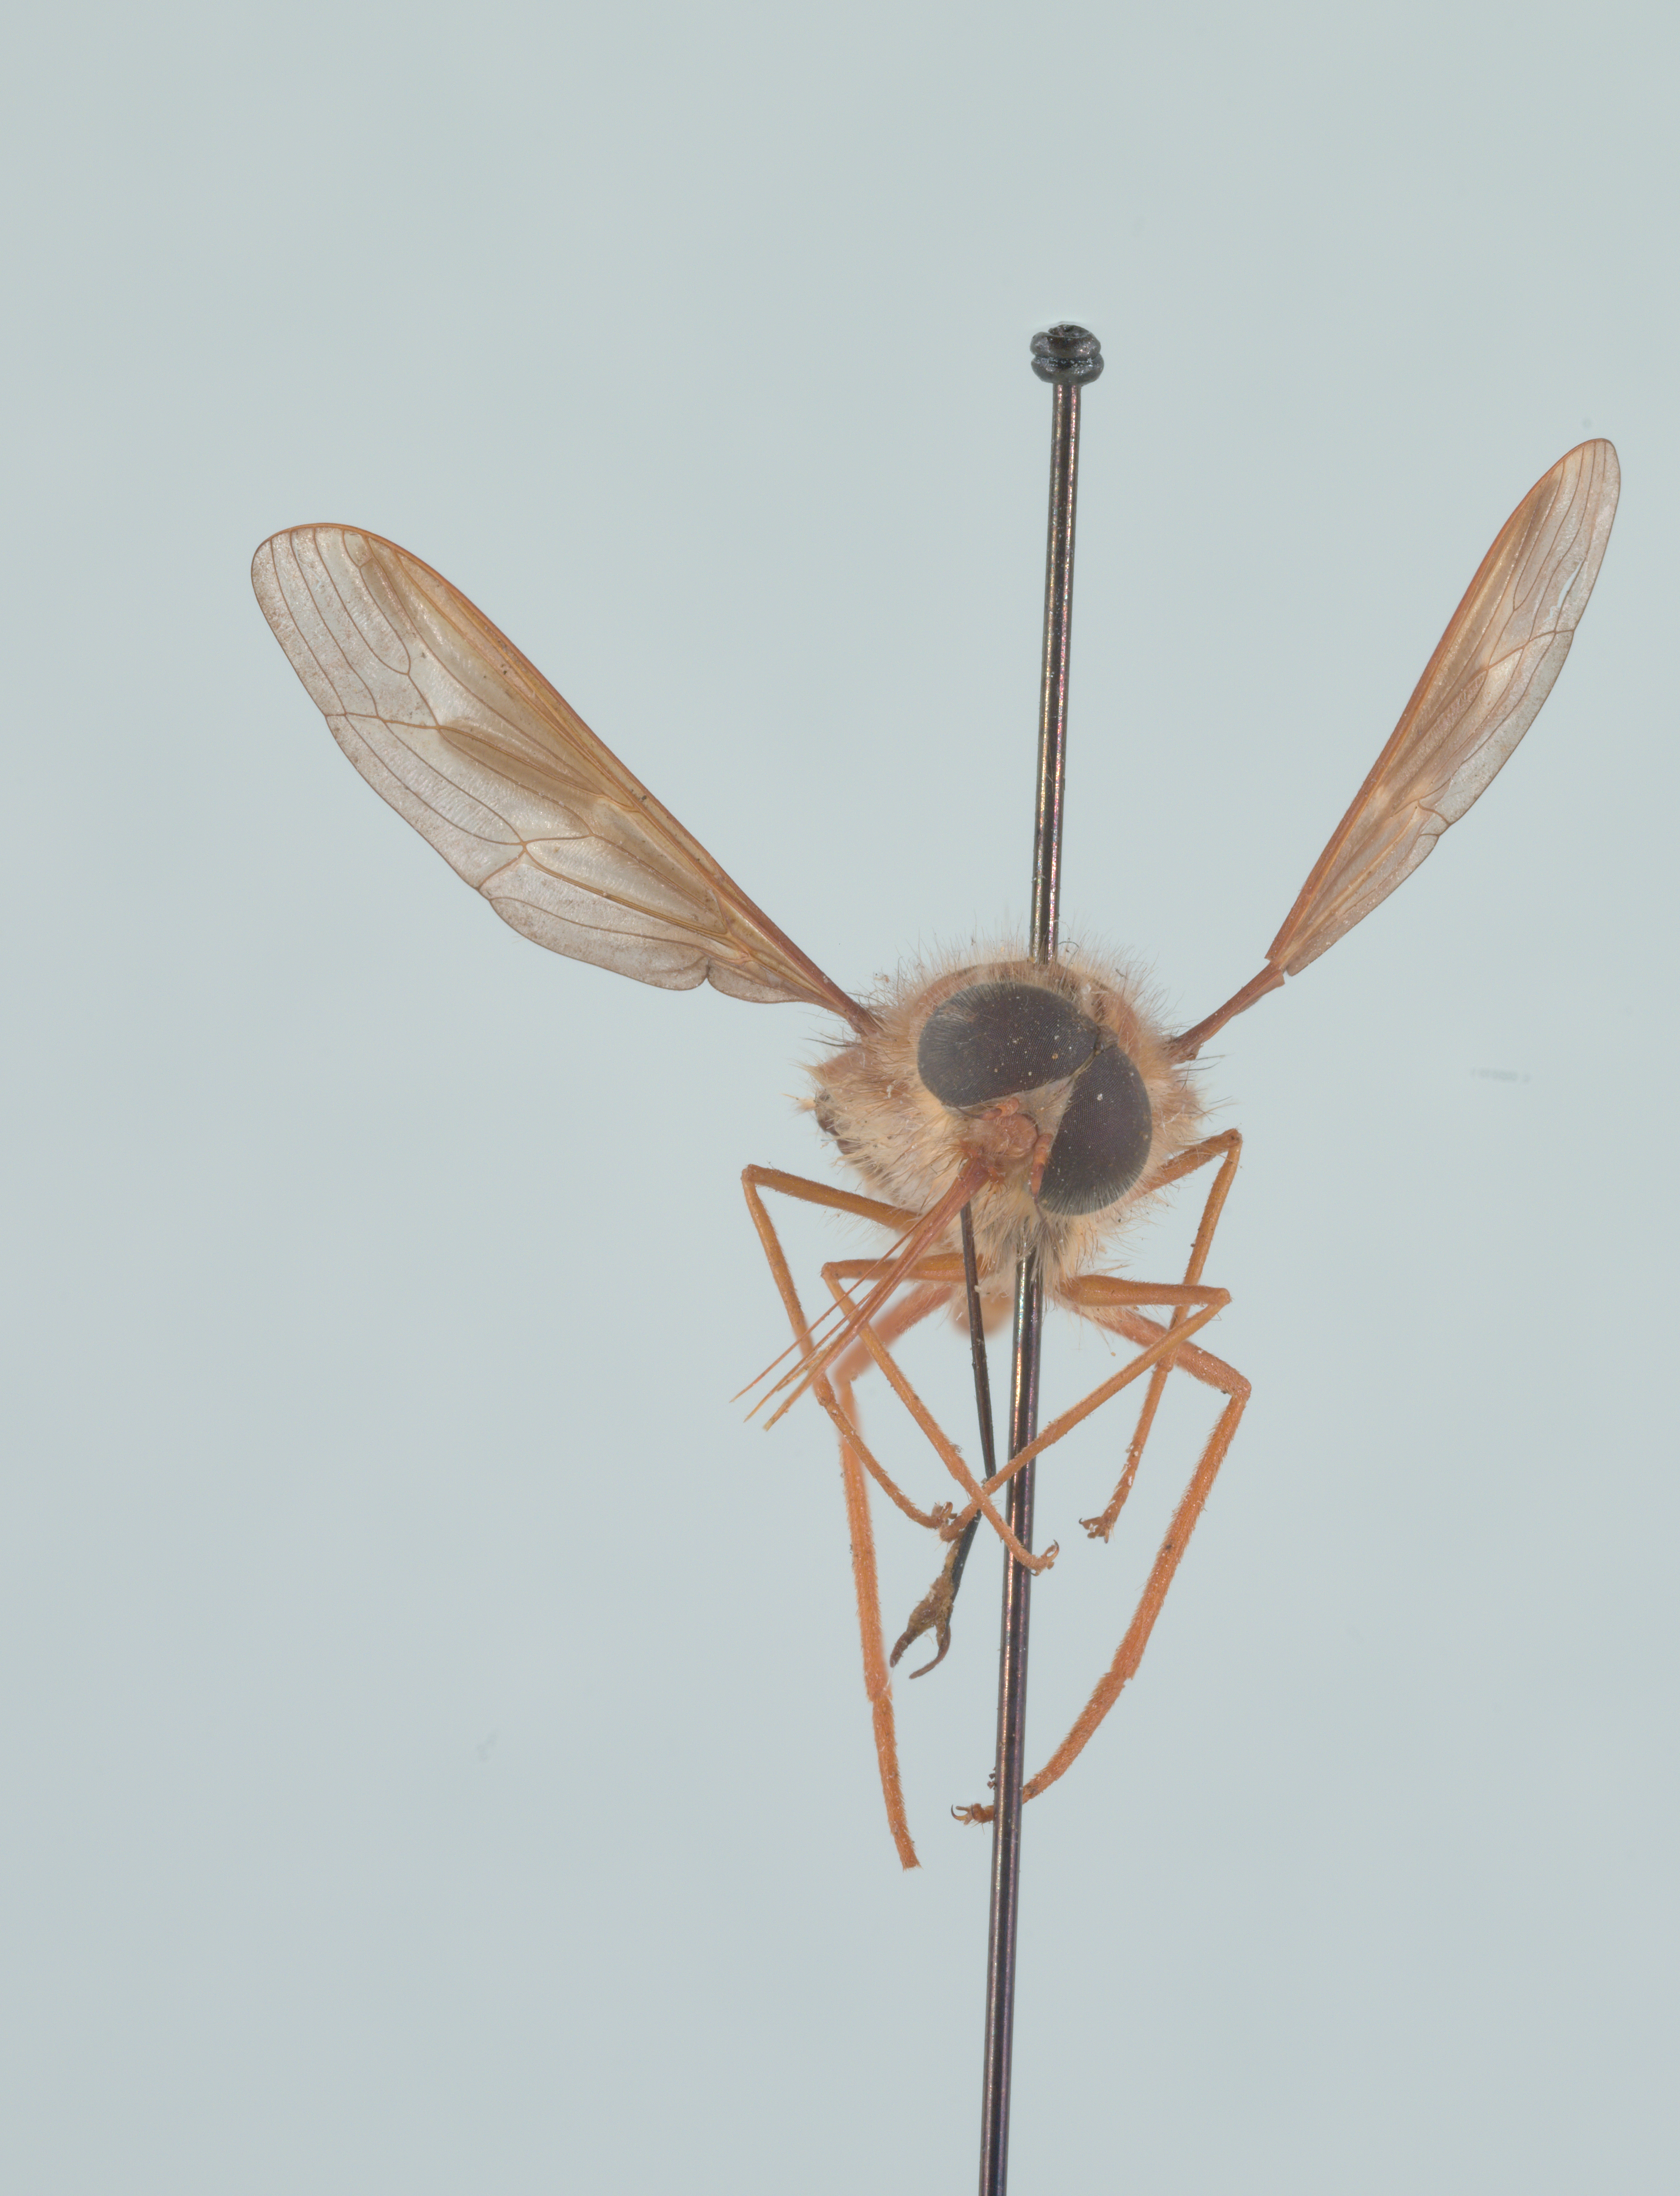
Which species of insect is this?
Hirmoneura nubipennis (also Trichophthalma nubipennis)
